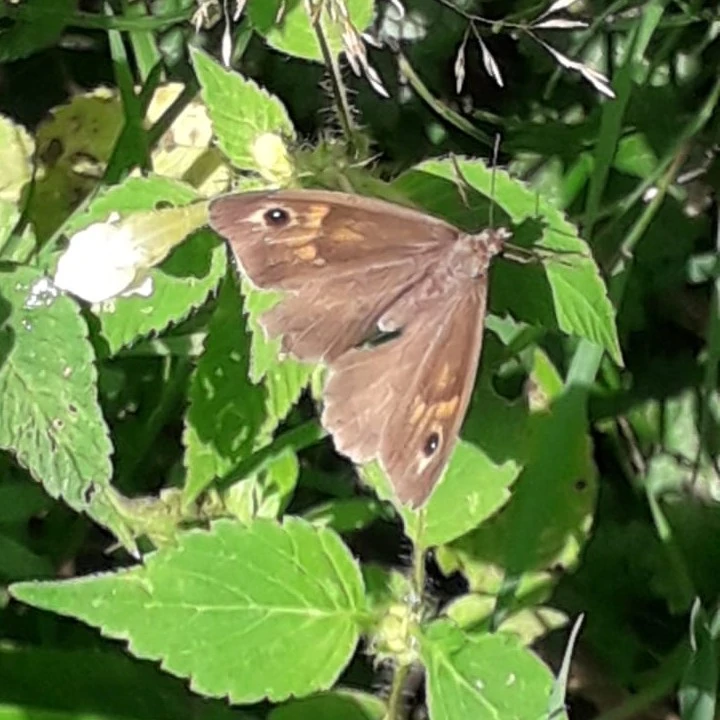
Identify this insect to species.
Maniola jurtina
